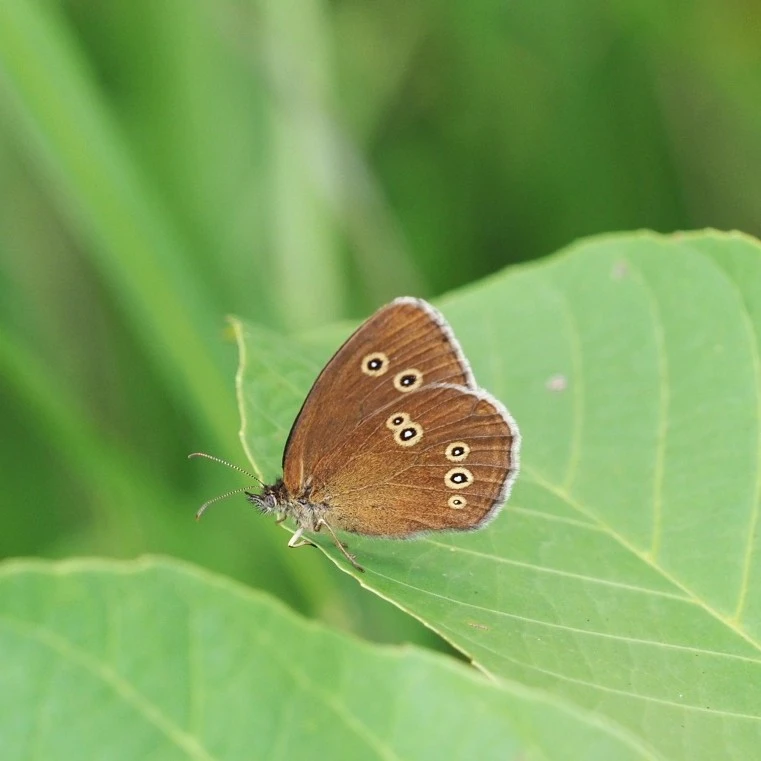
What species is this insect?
Aphantopus hyperantus
